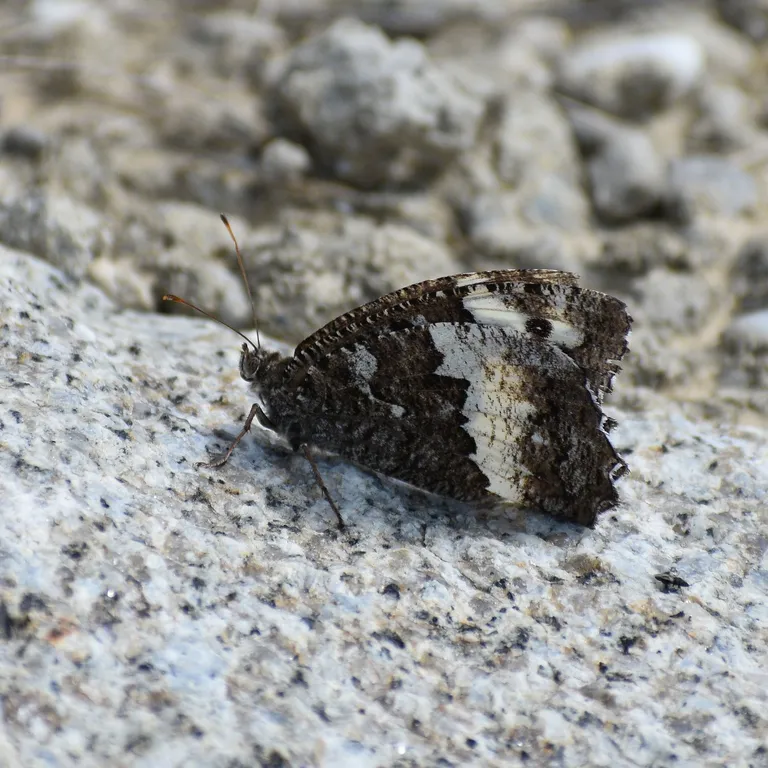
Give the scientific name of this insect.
Brintesia circe
